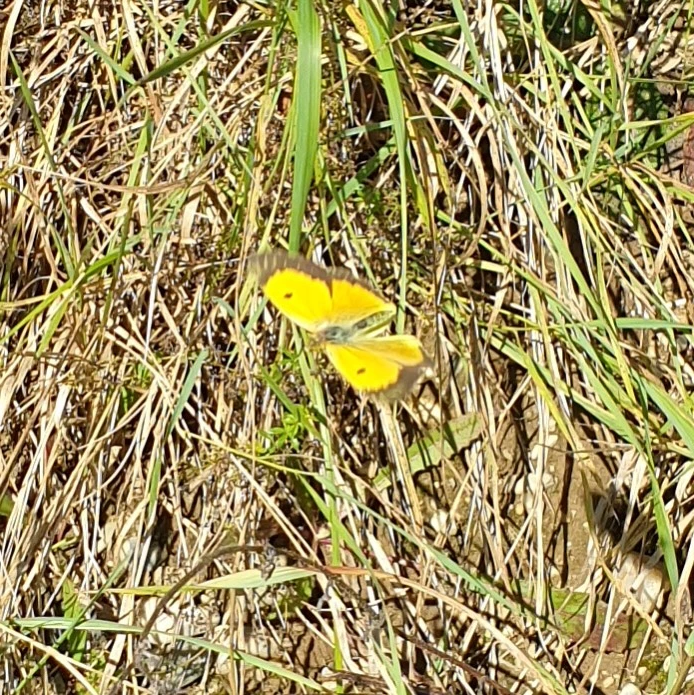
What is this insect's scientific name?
Colias croceus
